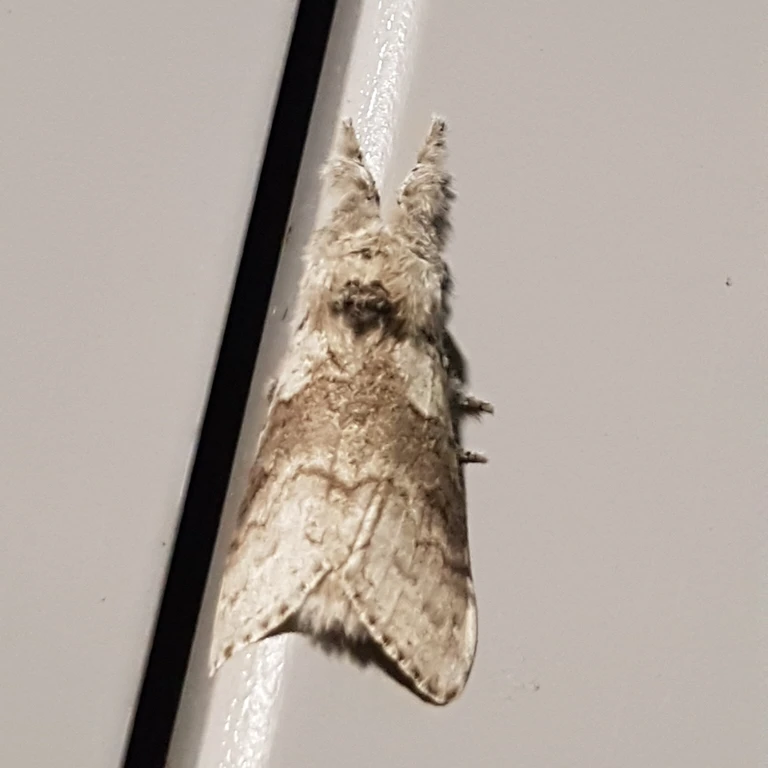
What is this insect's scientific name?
Calliteara pudibunda
